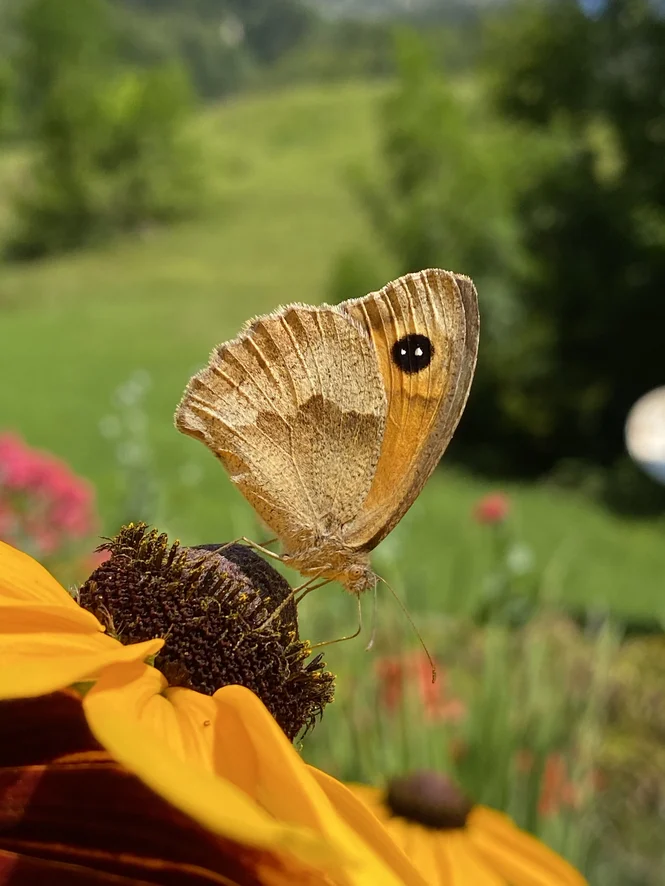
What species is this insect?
Maniola jurtina
